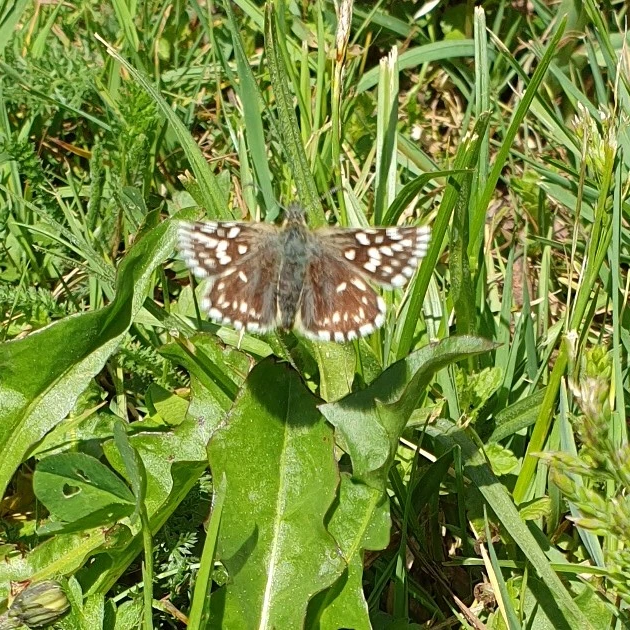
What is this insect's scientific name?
Pyrgus malvae
